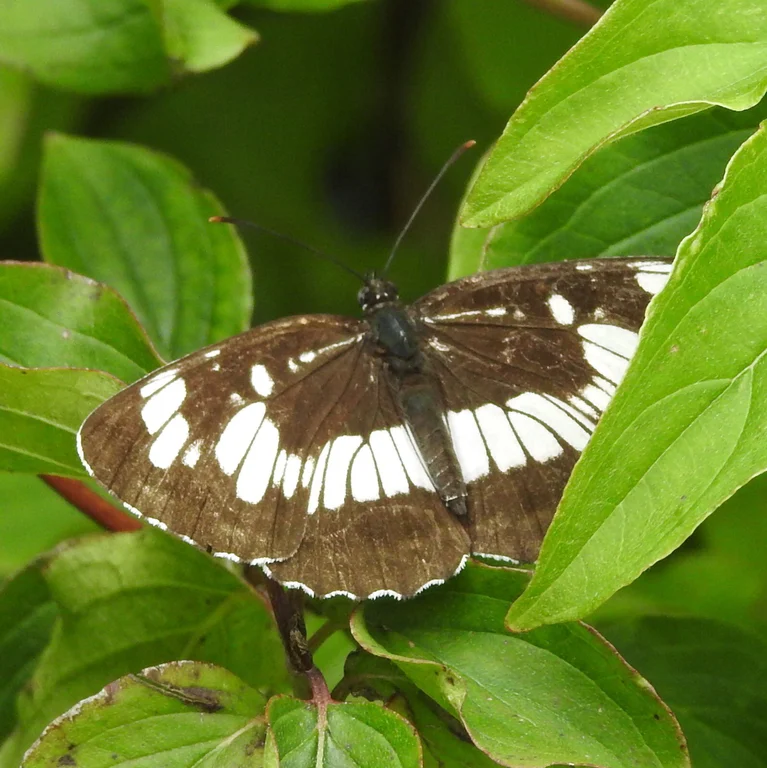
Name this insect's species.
Neptis rivularis
